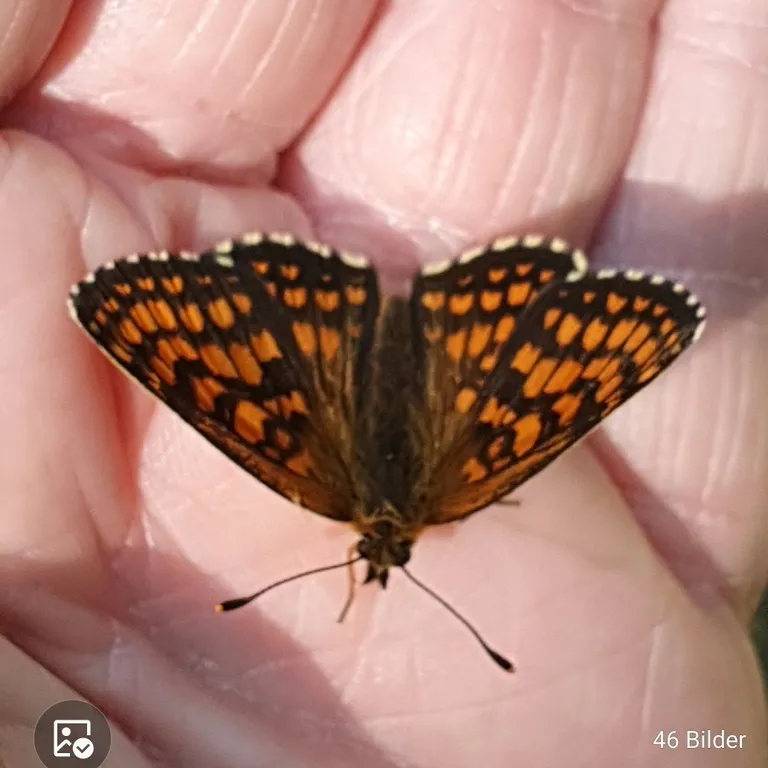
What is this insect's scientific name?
Melitaea athalia
